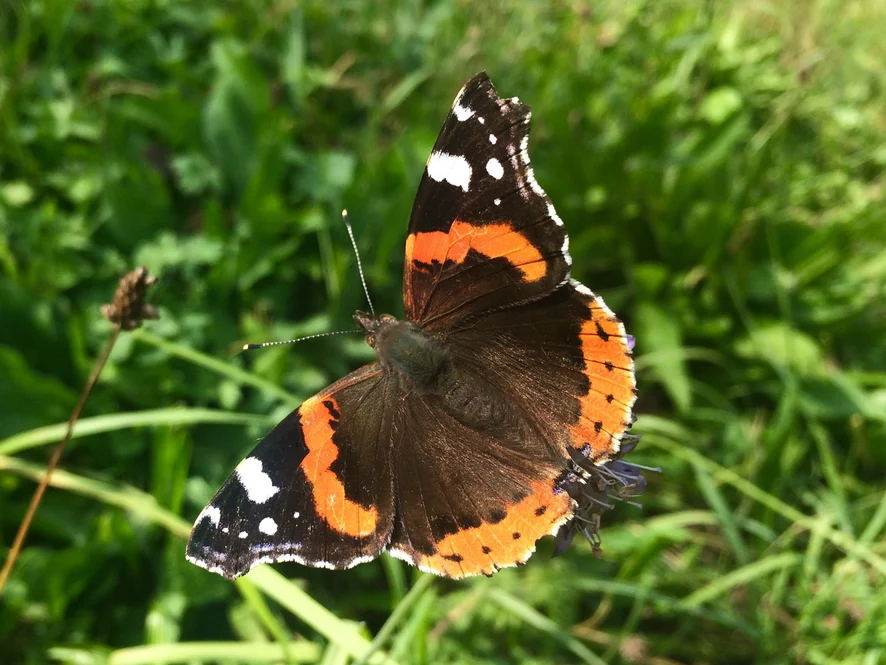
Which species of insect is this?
Vanessa atalanta
